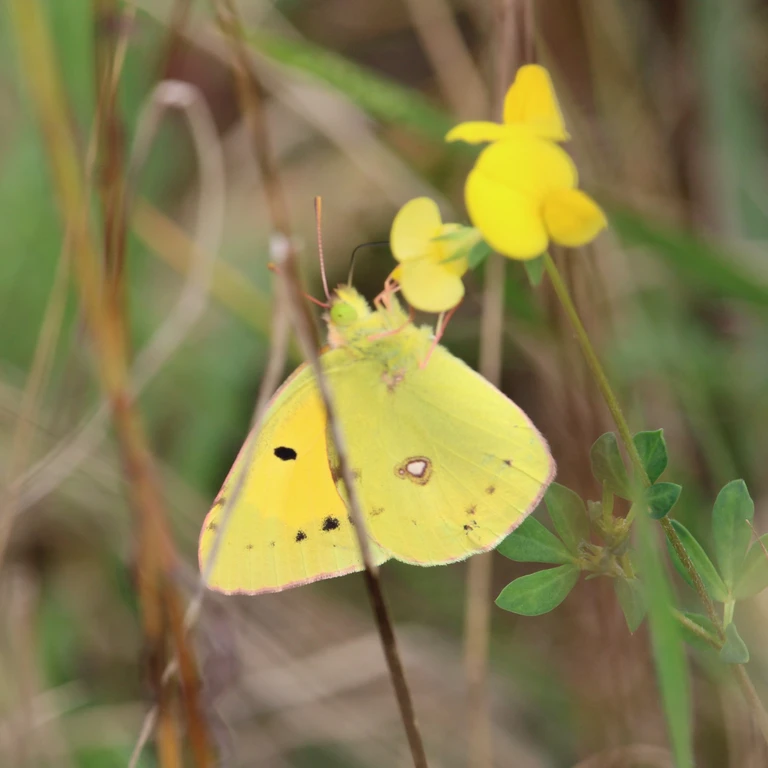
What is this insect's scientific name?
Colias croceus
